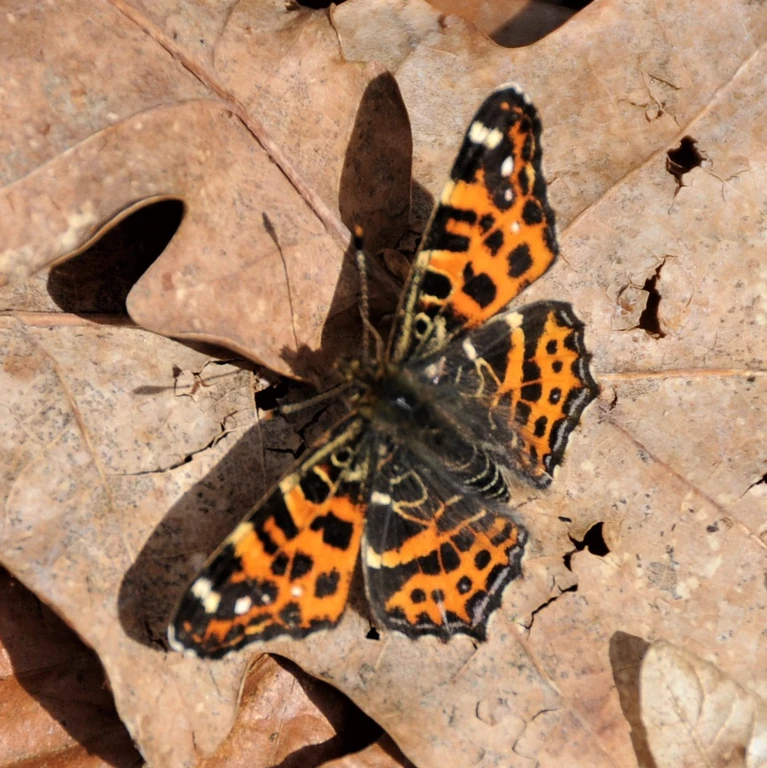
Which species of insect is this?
Araschnia levana
